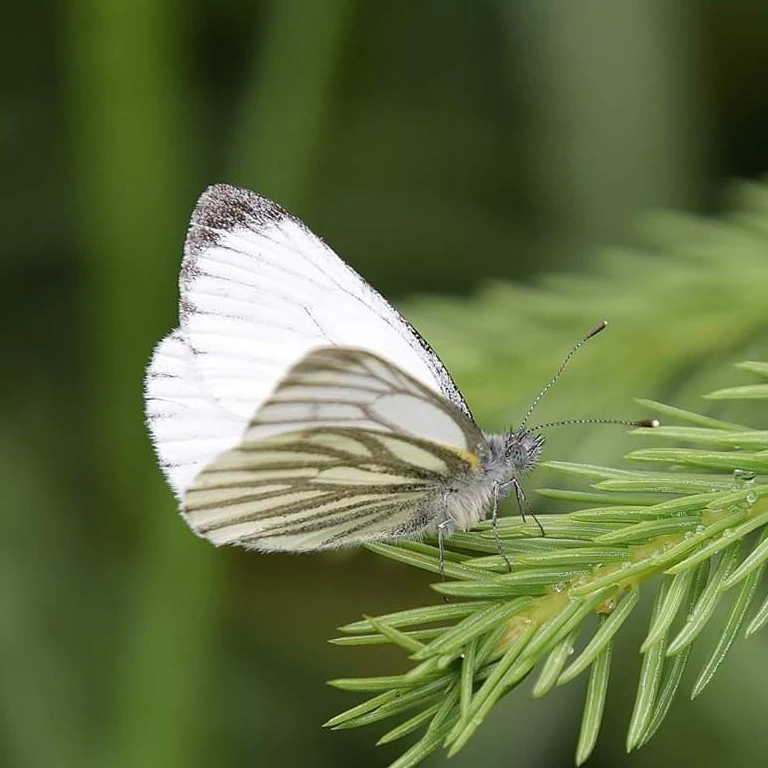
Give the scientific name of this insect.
Pieris napi
